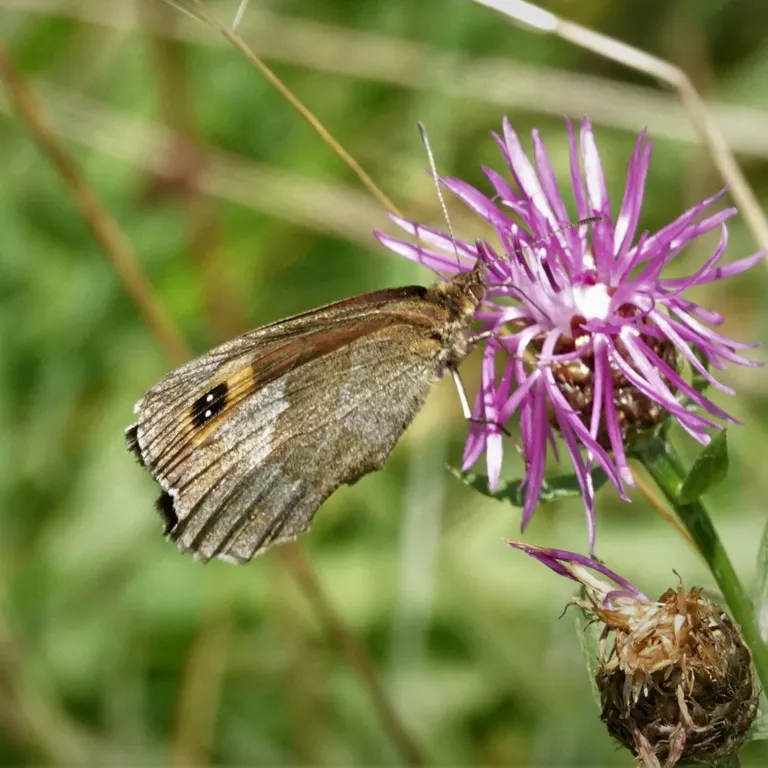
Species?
Erebia aethiops
